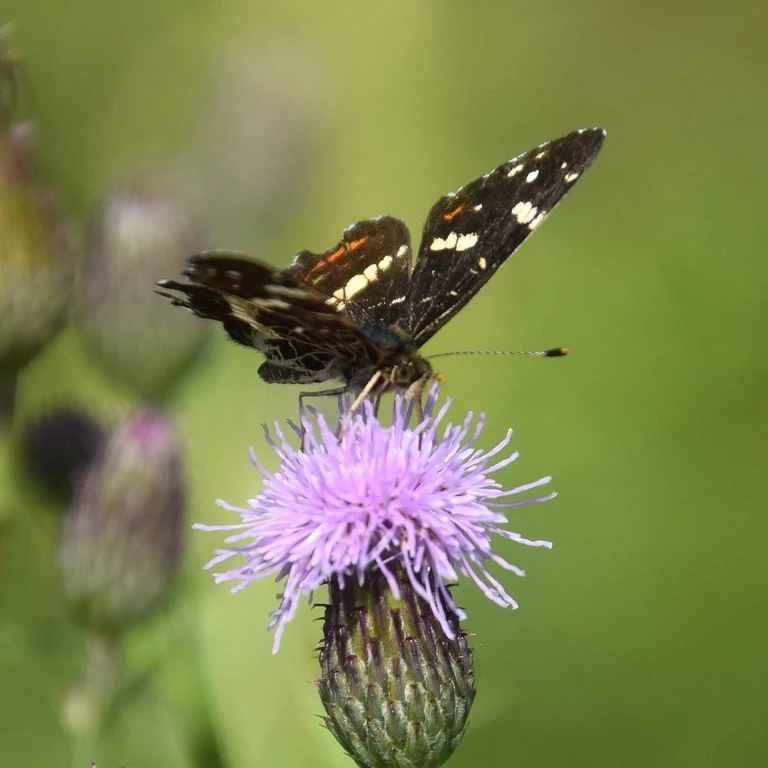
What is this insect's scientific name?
Araschnia levana
